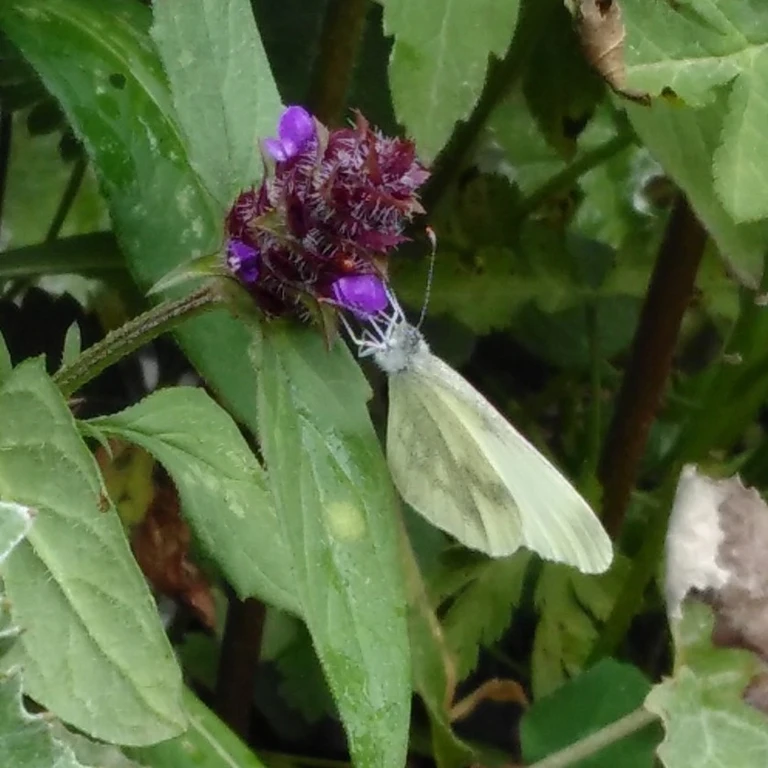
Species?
Leptidea sinapis/juvernica
